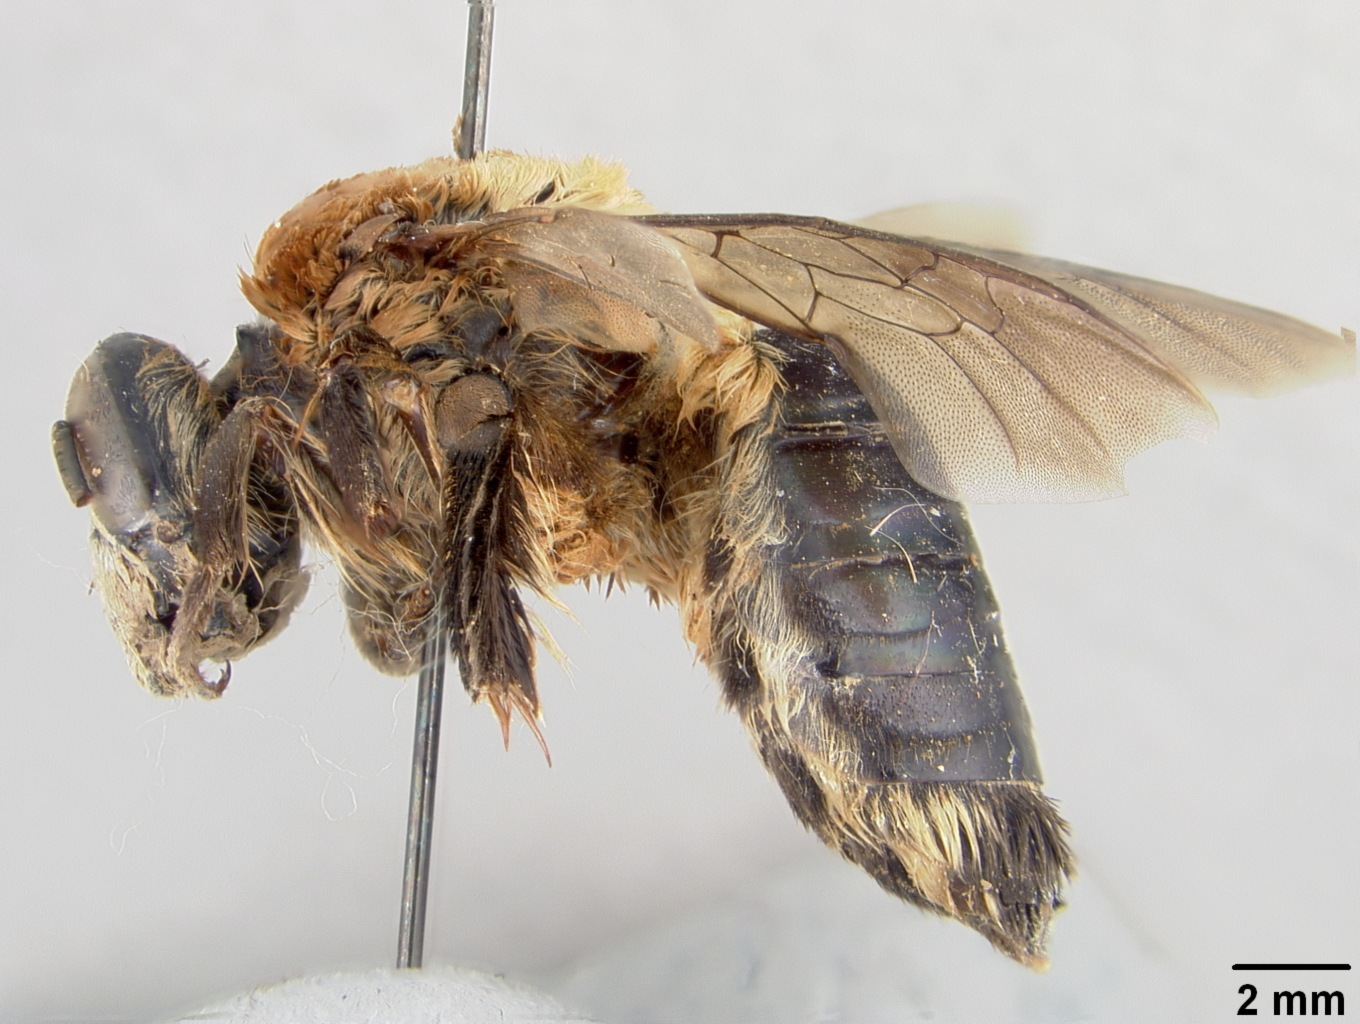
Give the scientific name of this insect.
Protoxaea impunctata
